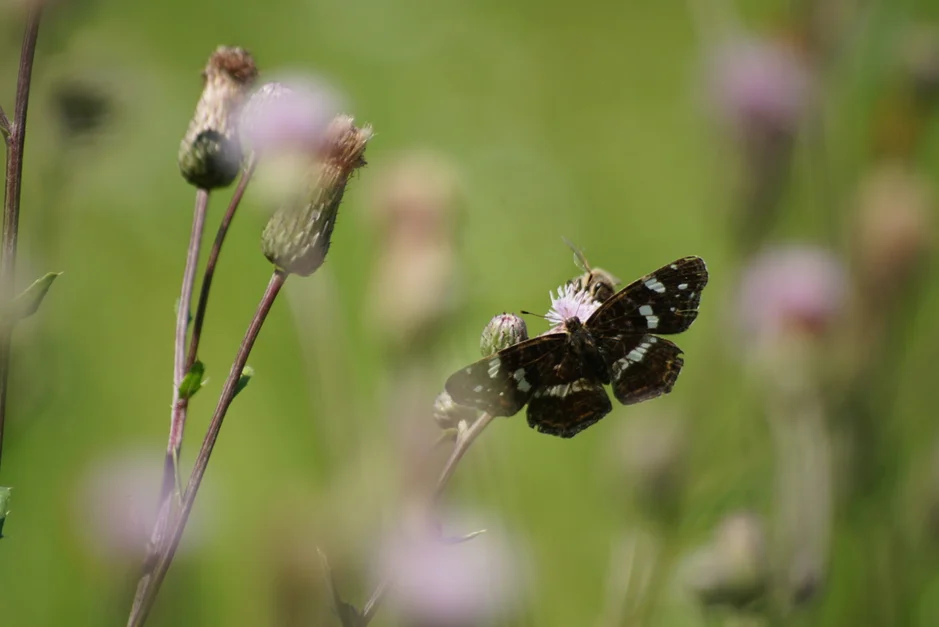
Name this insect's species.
Araschnia levana
